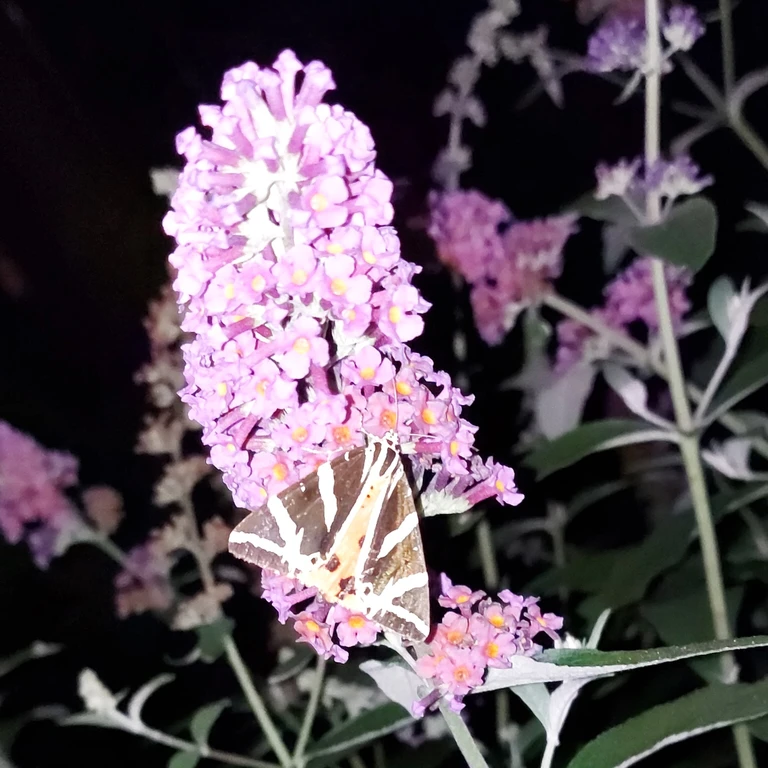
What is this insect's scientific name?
Euplagia quadripunctaria
